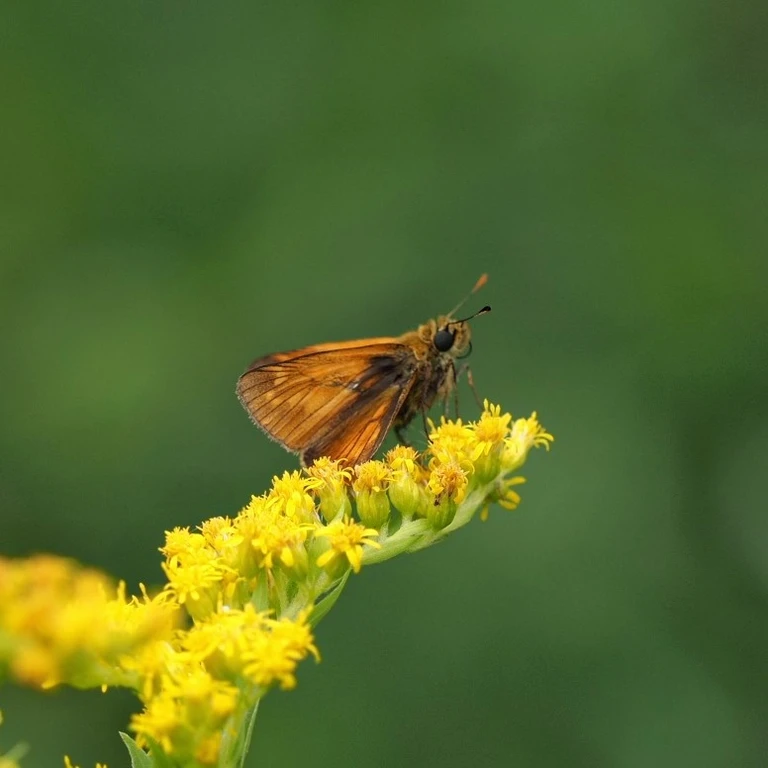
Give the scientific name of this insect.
Ochlodes sylvanus (also Ochlodes venata)
